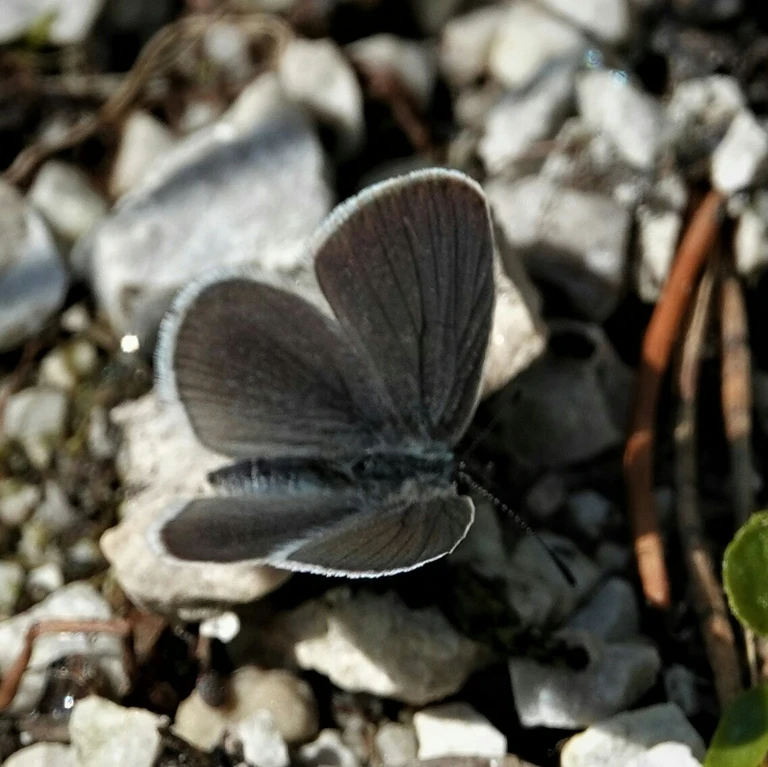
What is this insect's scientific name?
Cupido minimus
